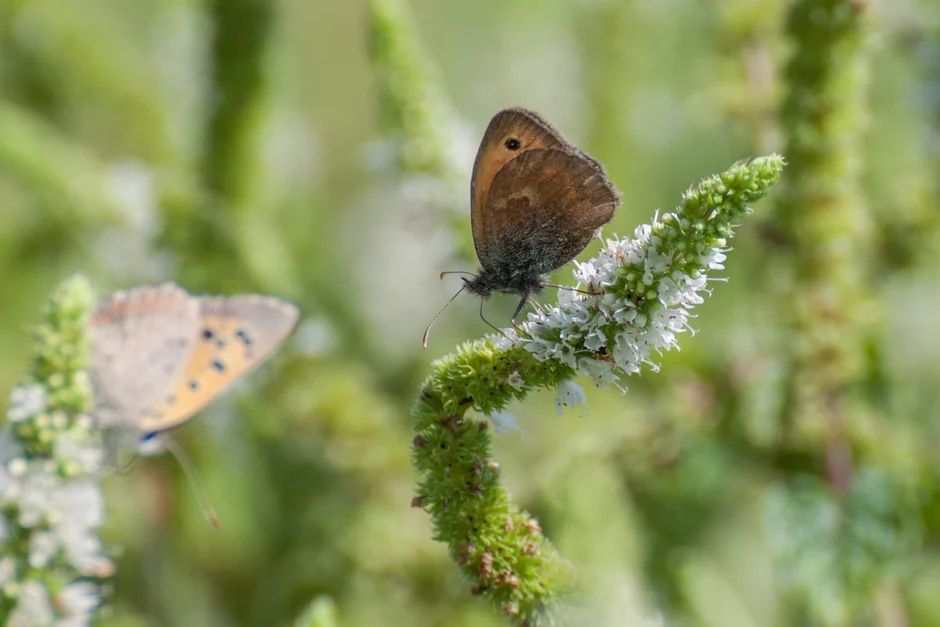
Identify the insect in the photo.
Coenonympha pamphilus
